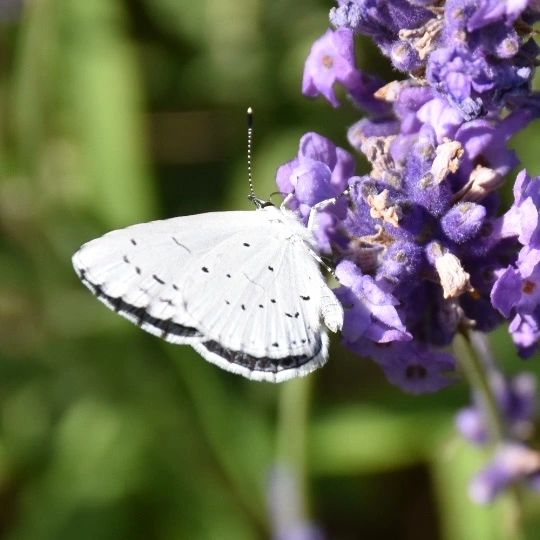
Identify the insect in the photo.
Celastrina argiolus
